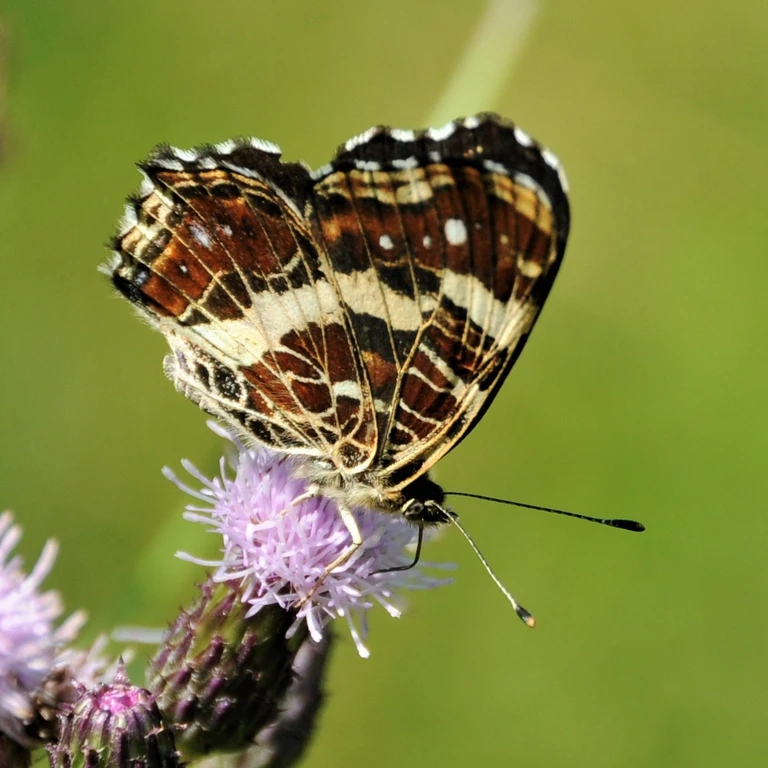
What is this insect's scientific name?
Araschnia levana
